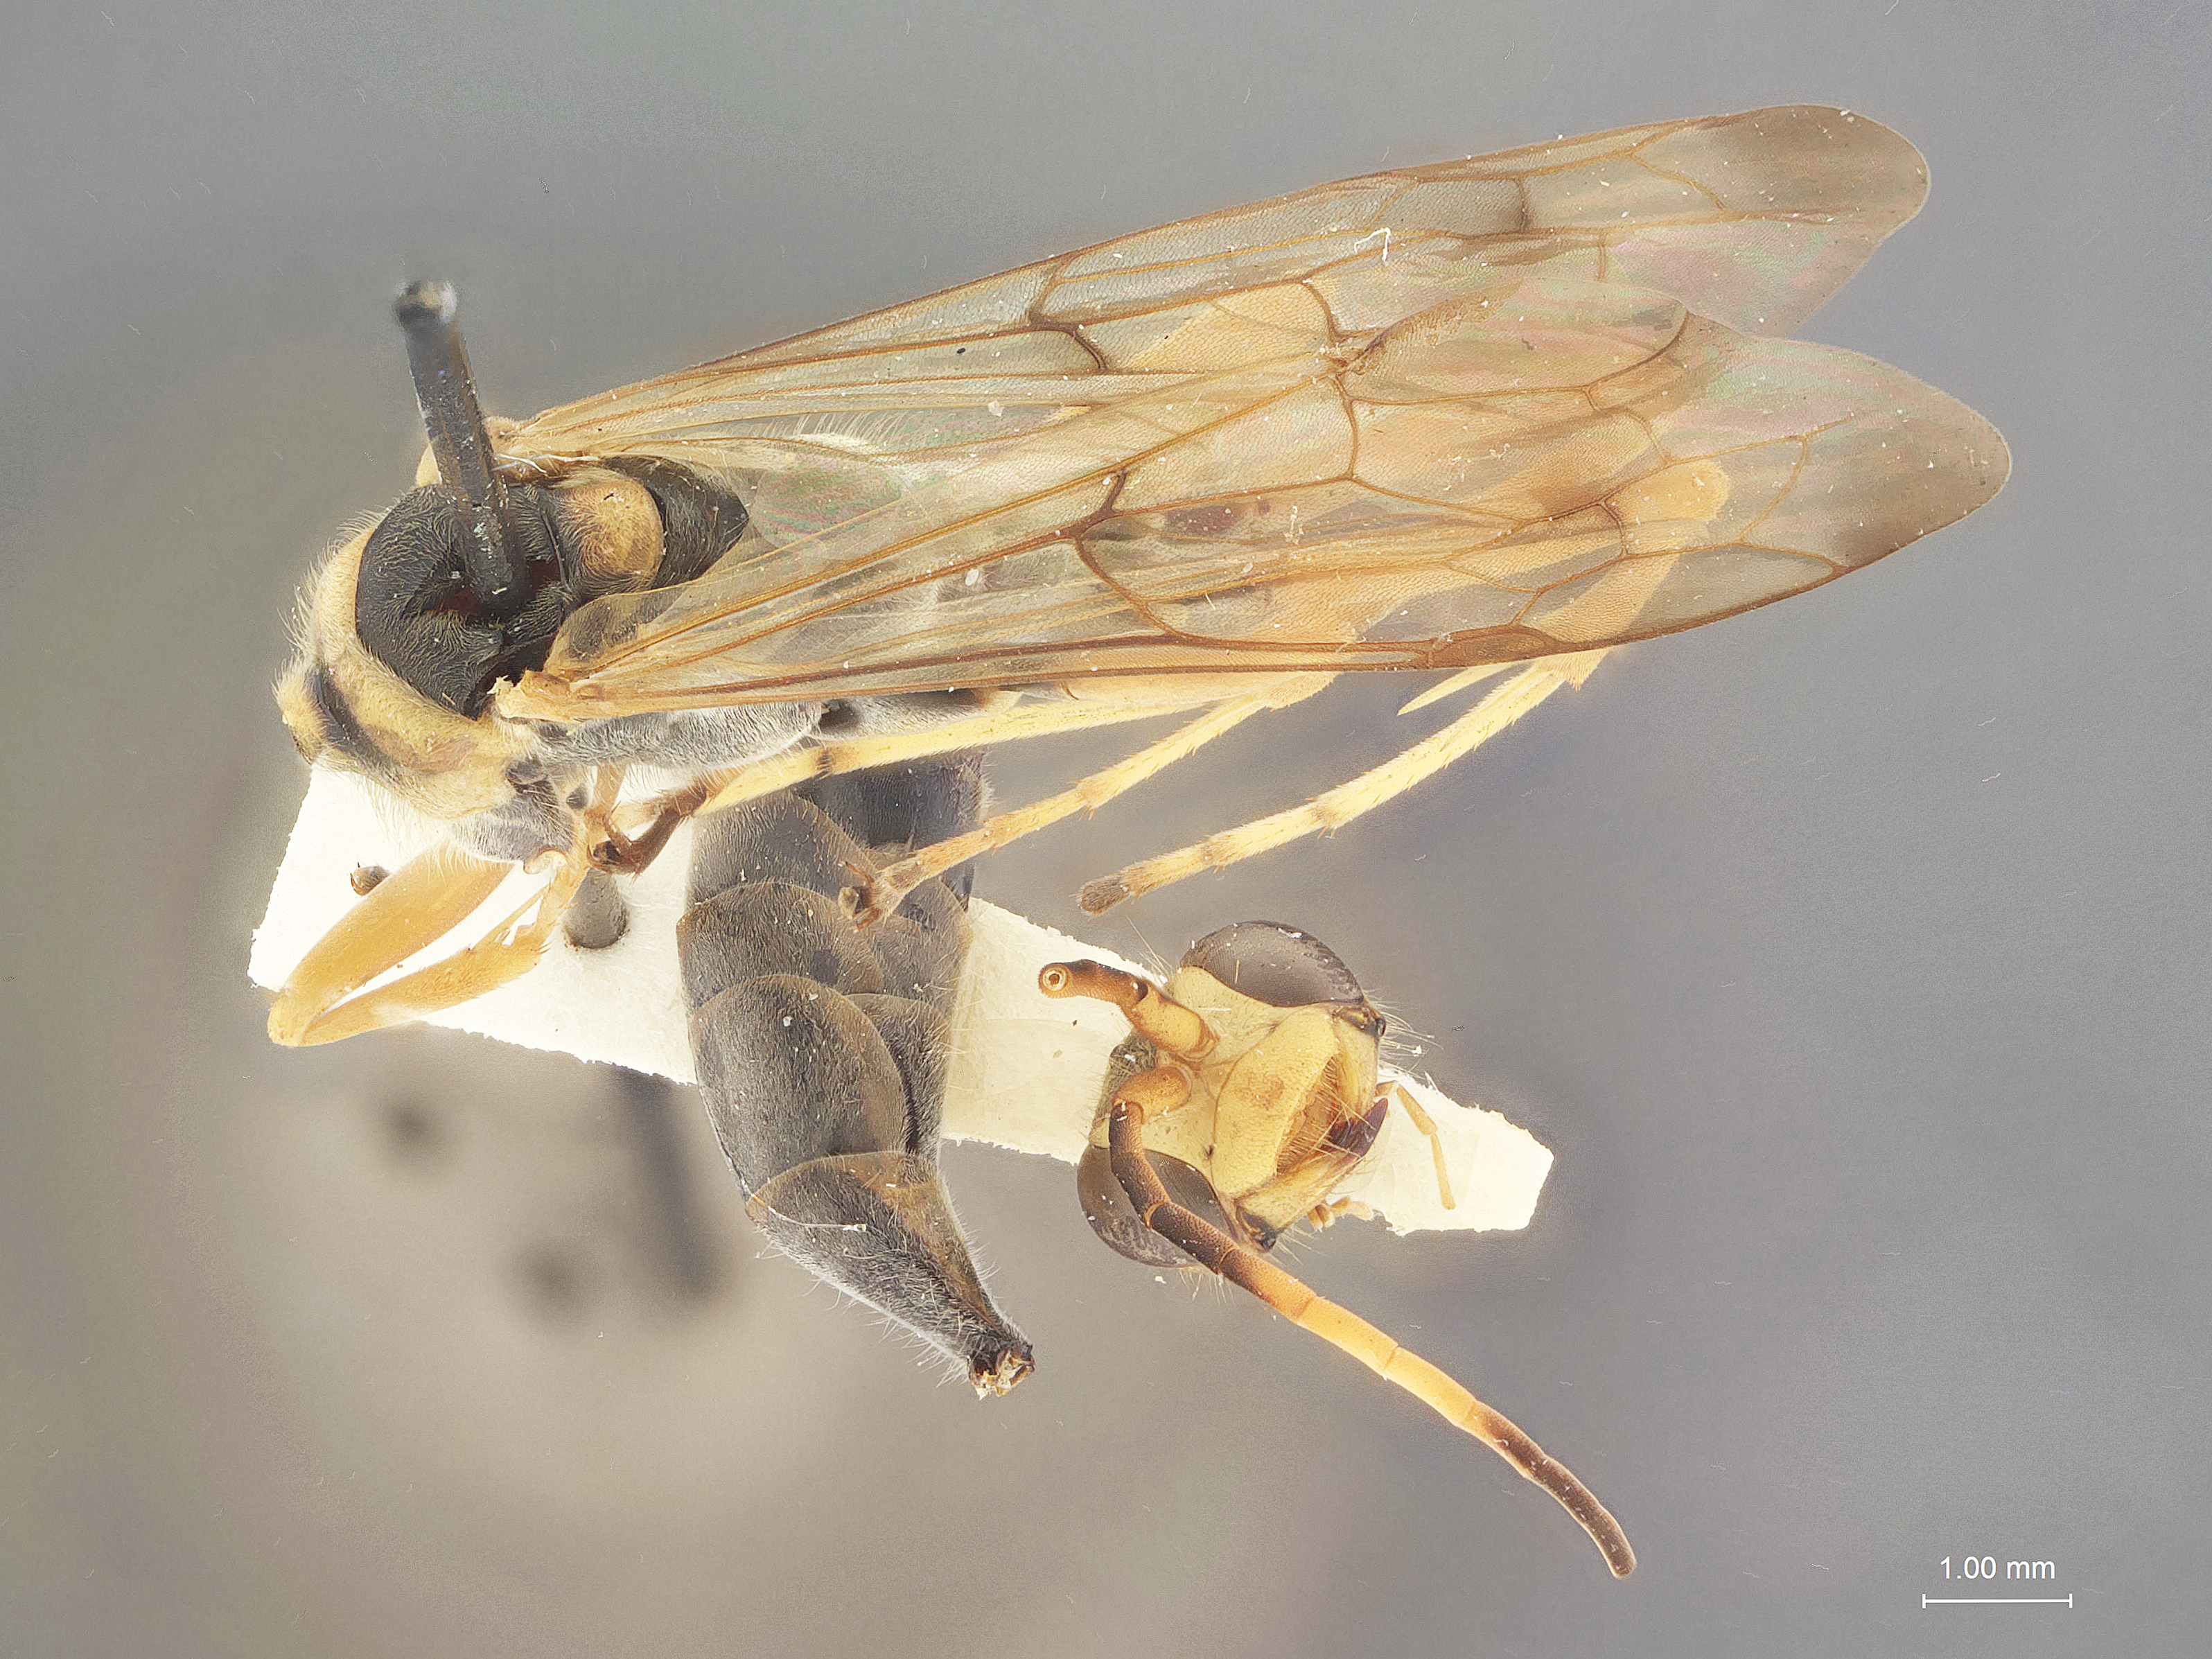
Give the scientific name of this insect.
Priocnessus ruficrus
